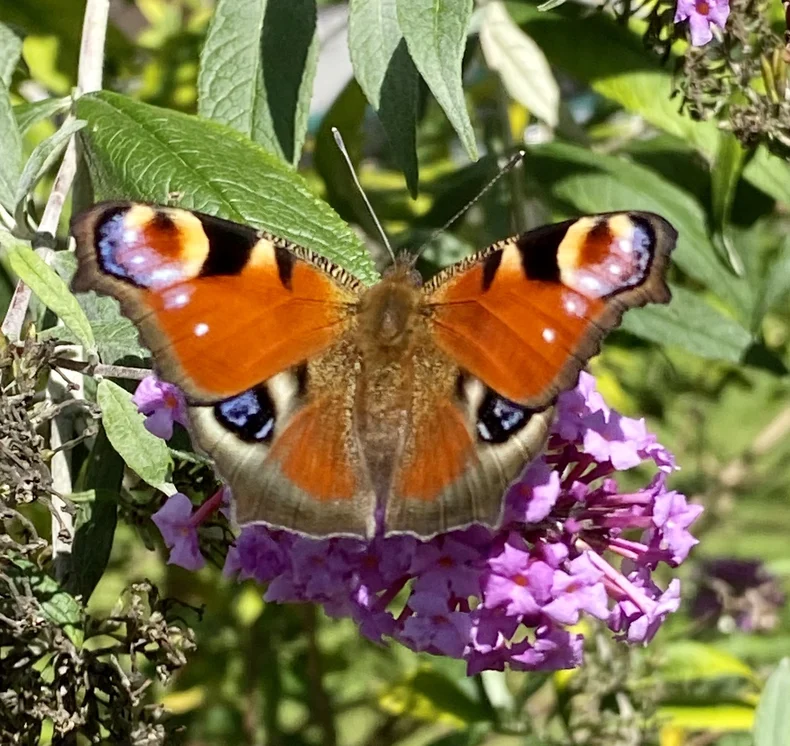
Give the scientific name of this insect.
Aglais io
